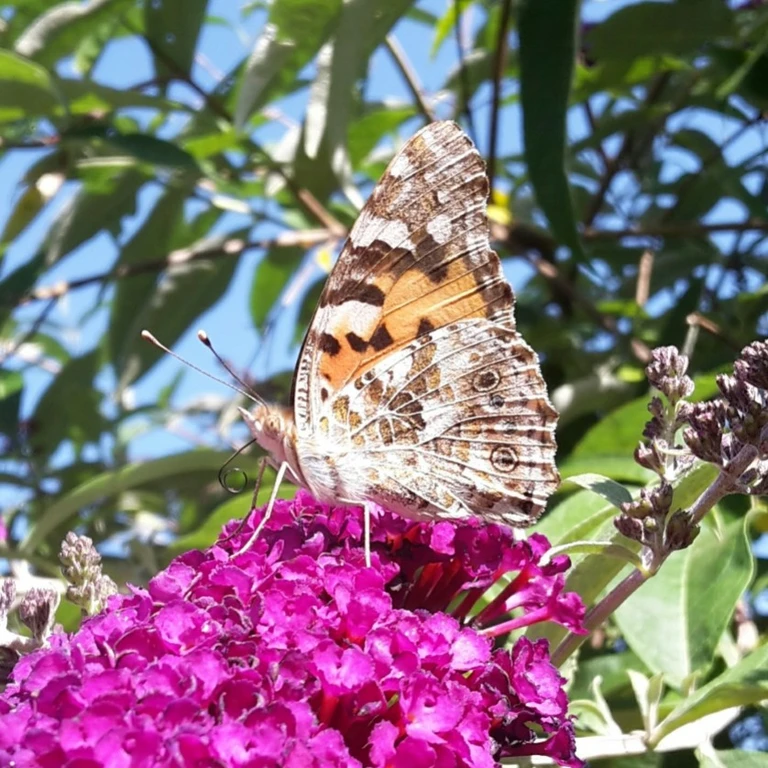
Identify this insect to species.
Vanessa cardui
